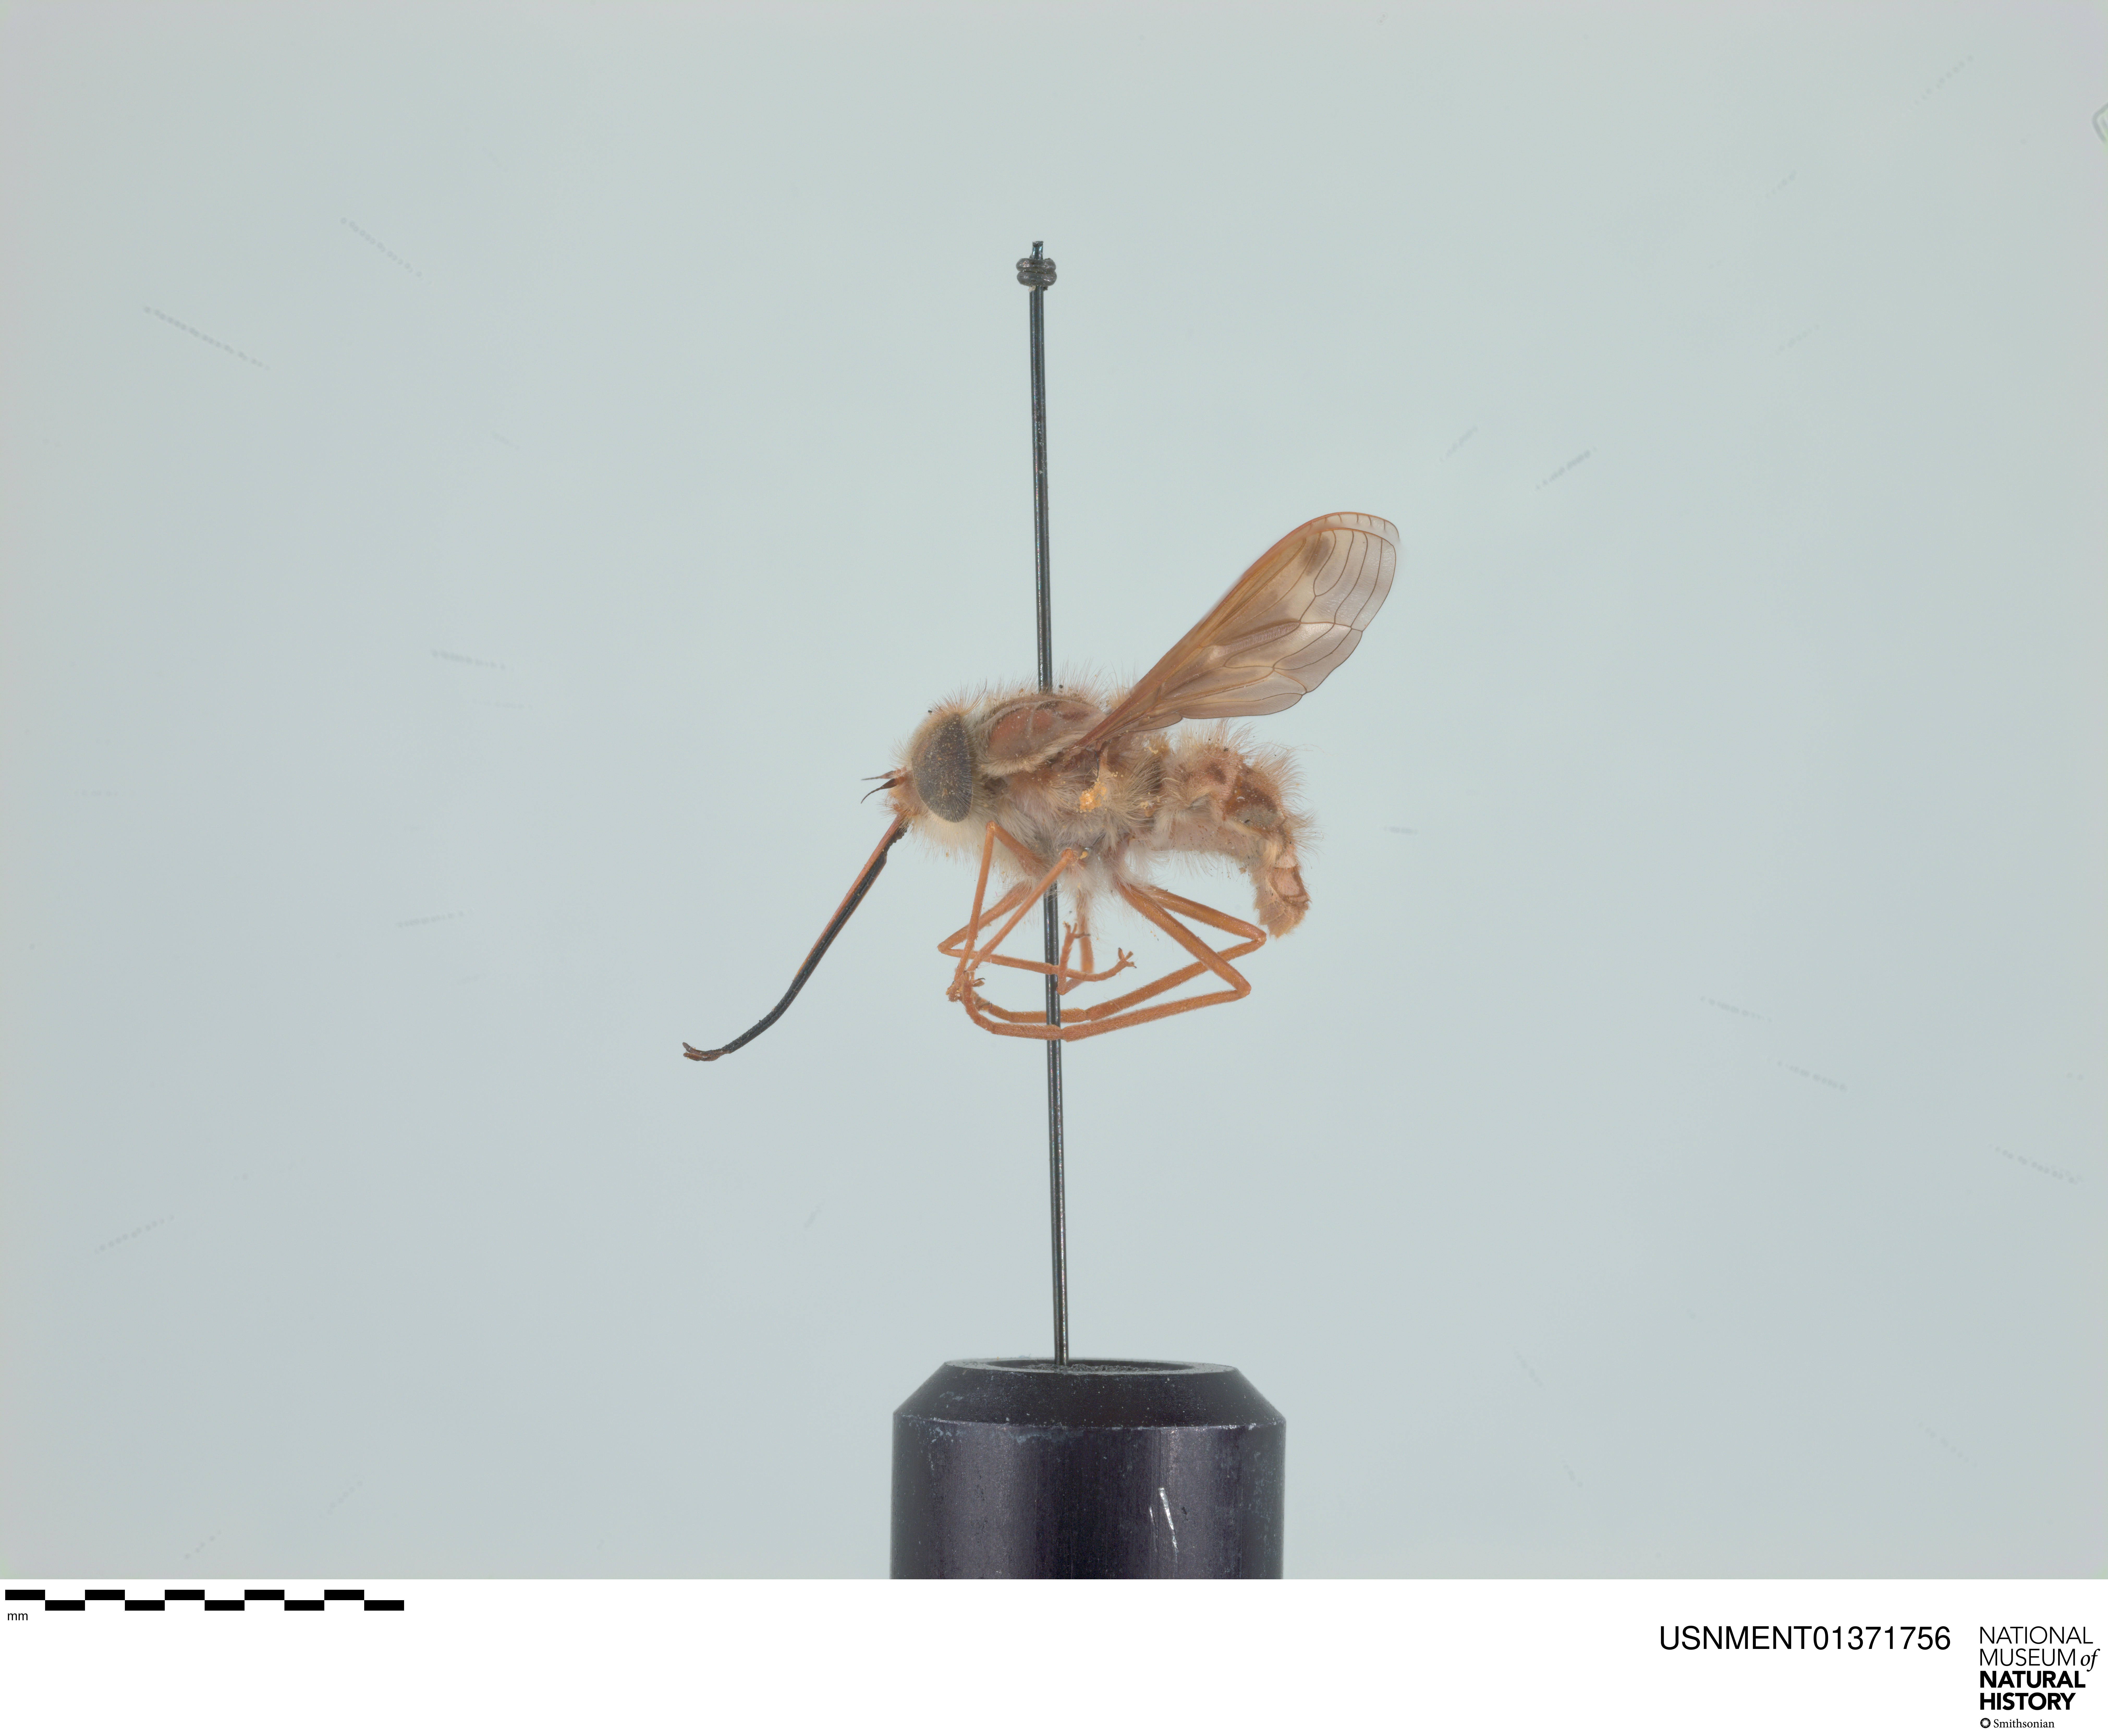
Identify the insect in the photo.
Hirmoneura nubipennis (also Trichophthalma nubipennis)
